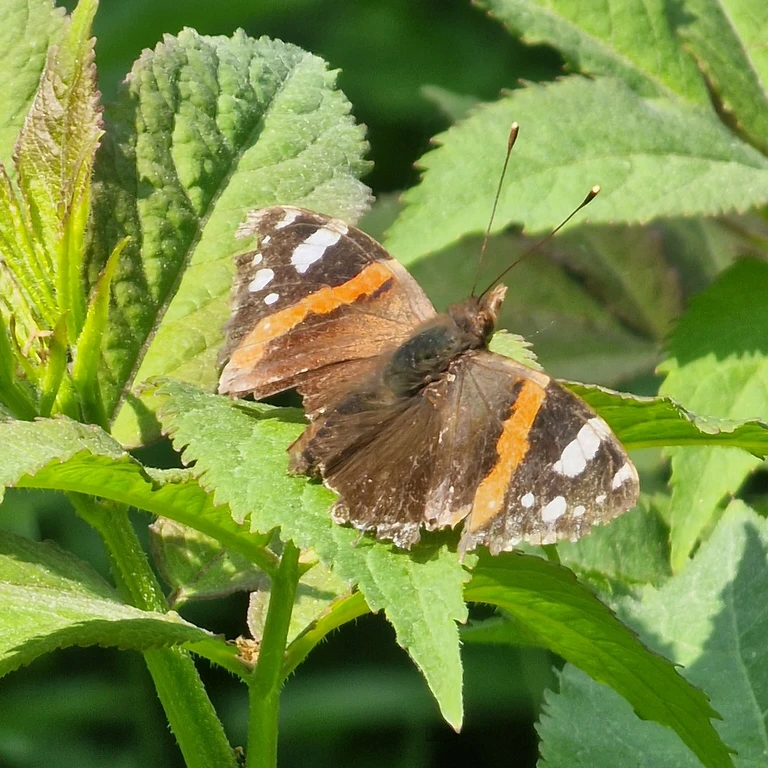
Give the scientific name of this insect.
Vanessa atalanta
